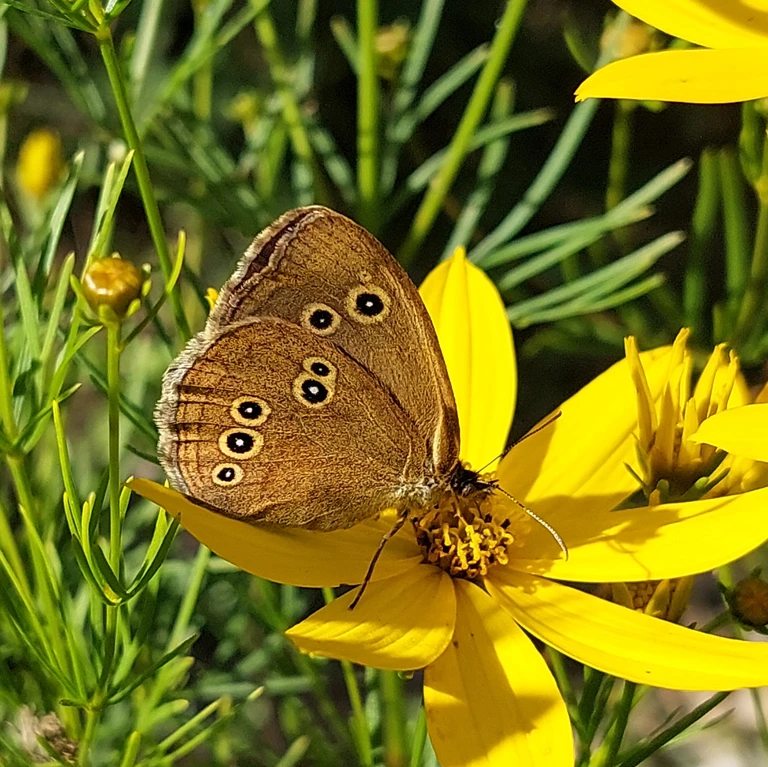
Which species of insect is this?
Aphantopus hyperantus
